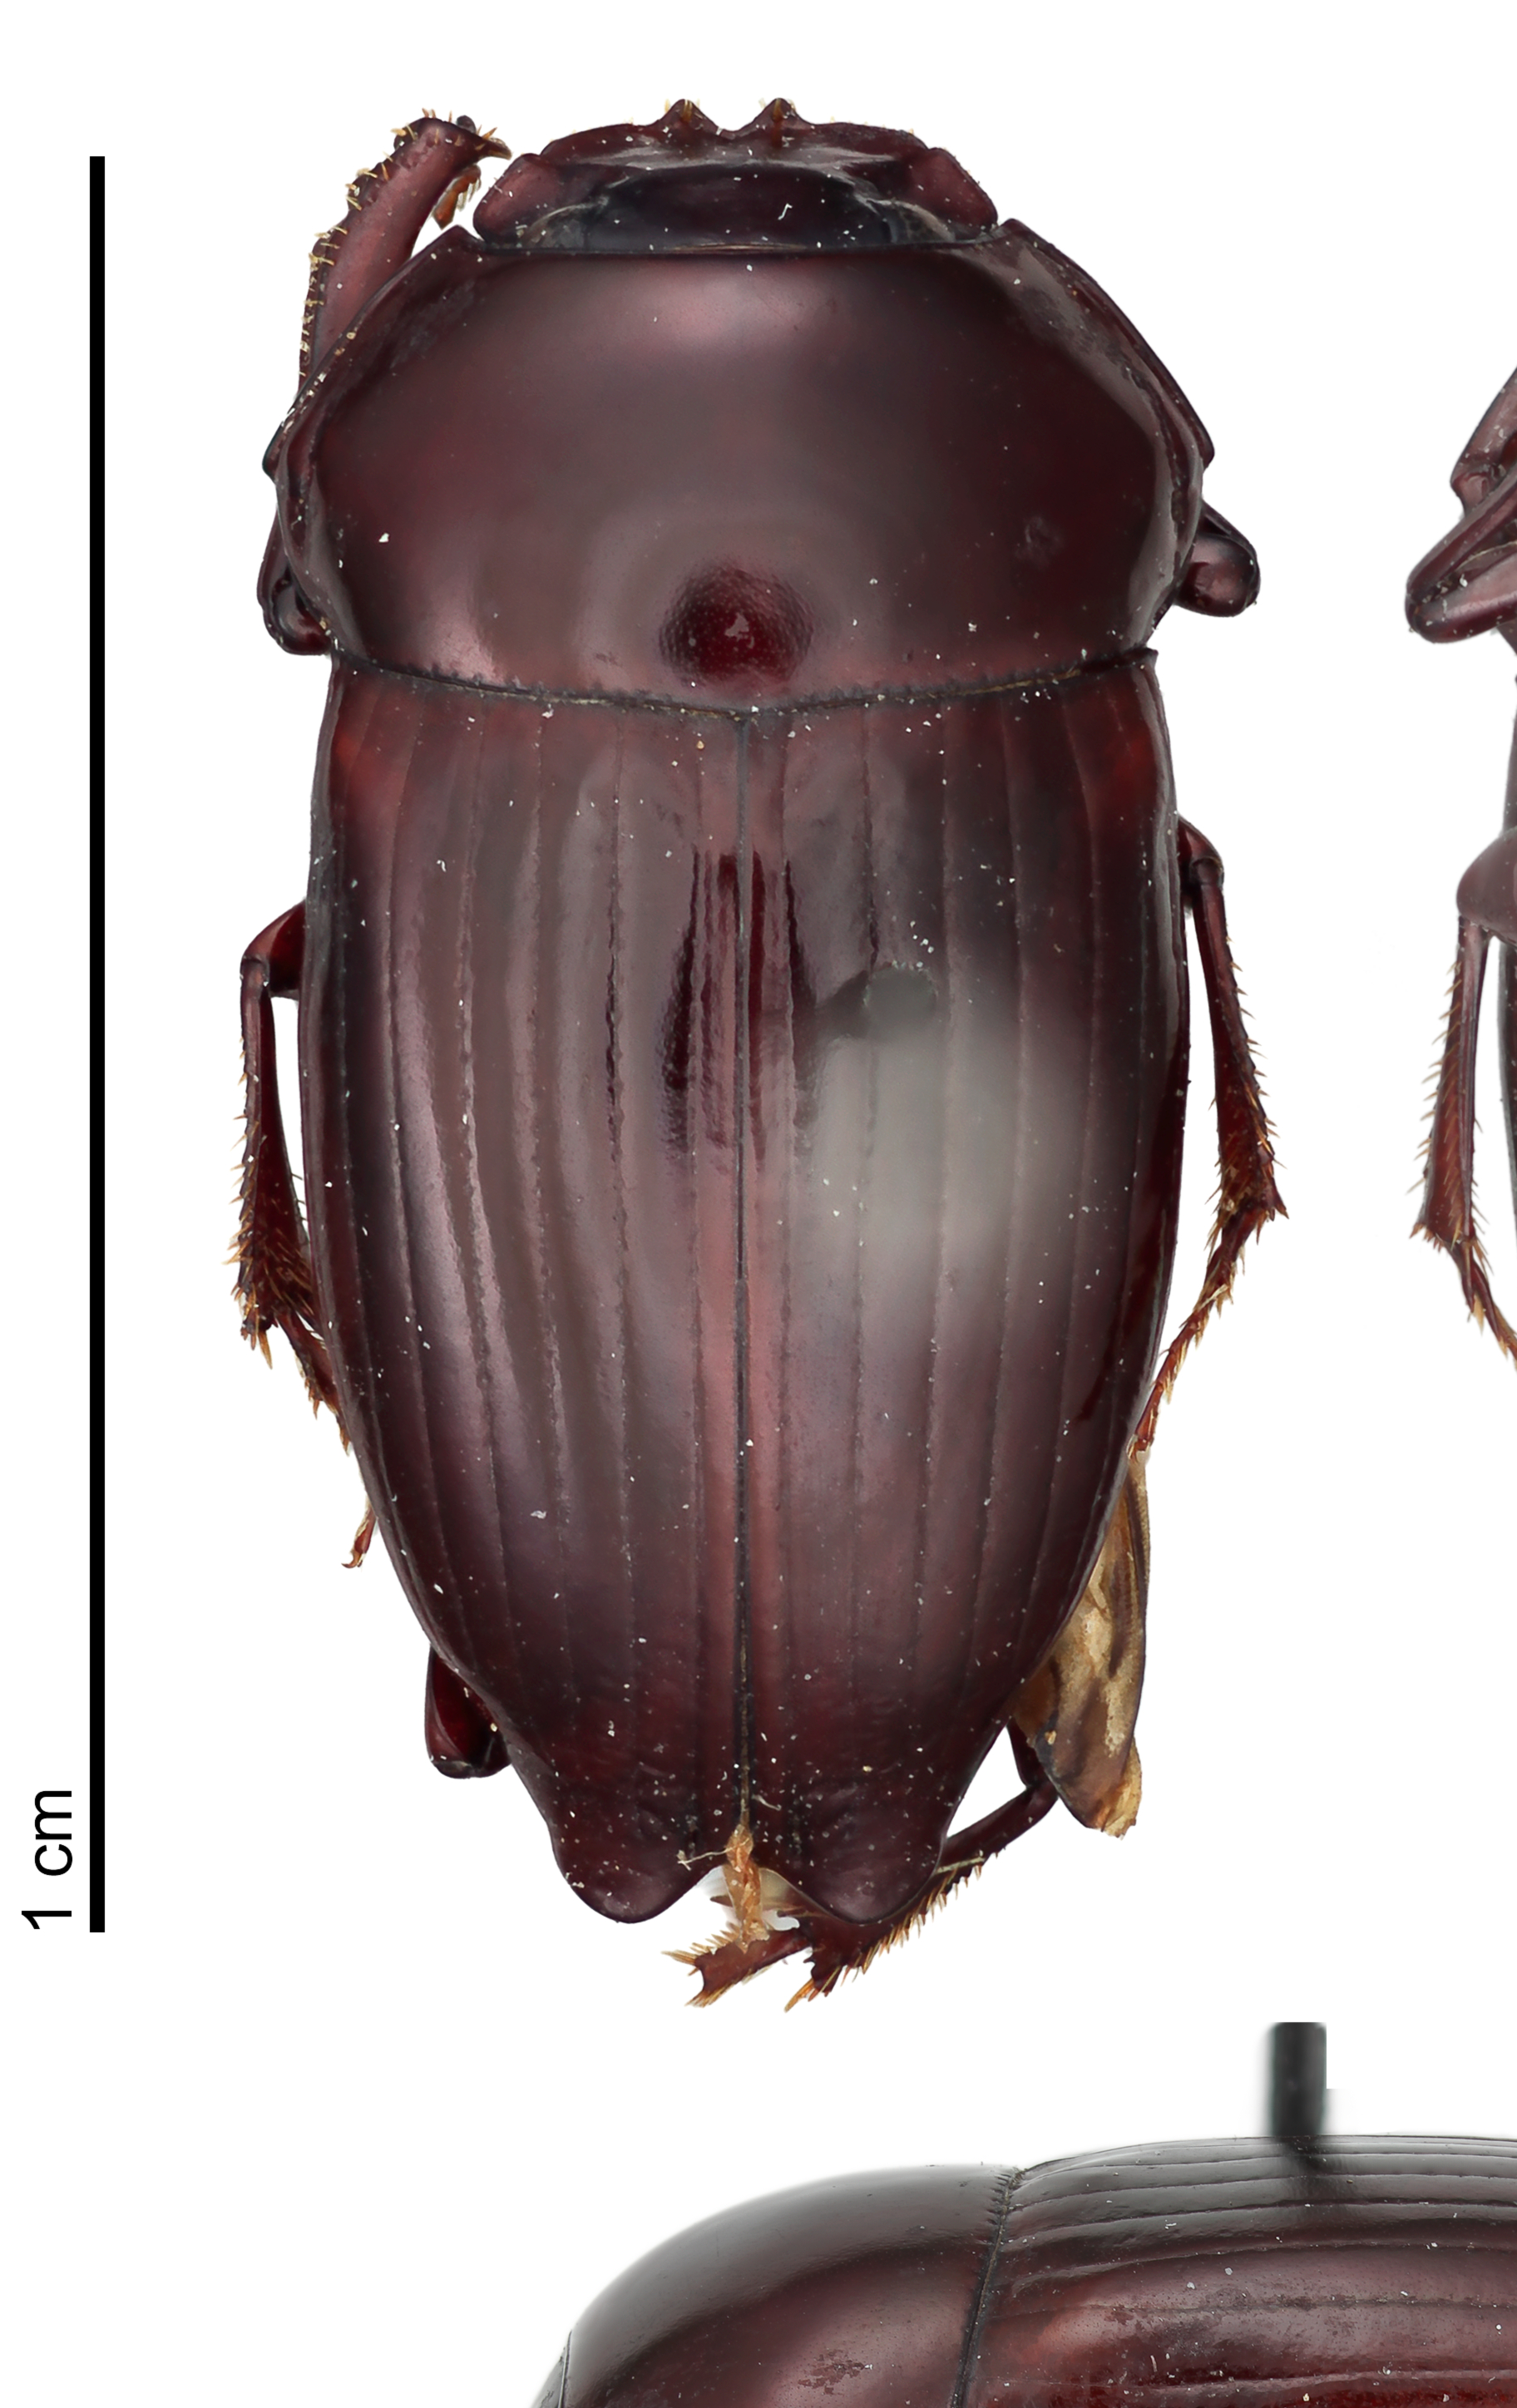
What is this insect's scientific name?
Canthon variabilis
